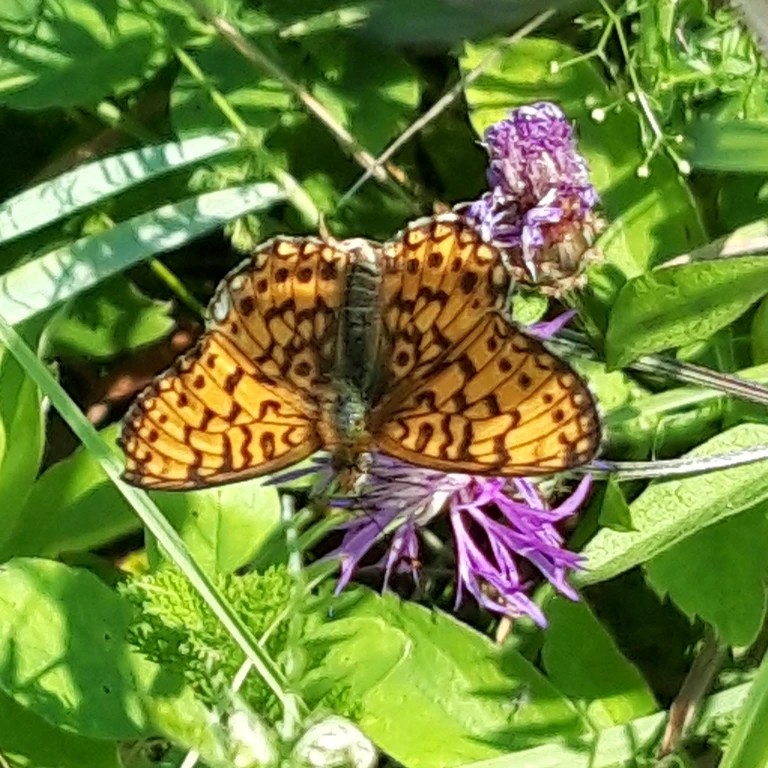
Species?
Boloria selene
